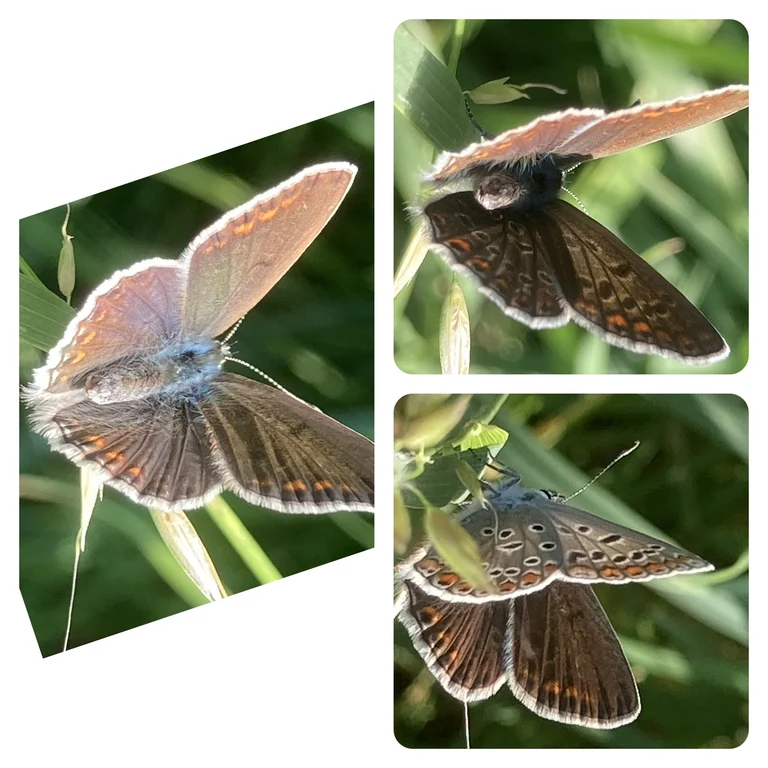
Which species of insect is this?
Polyommatus icarus
